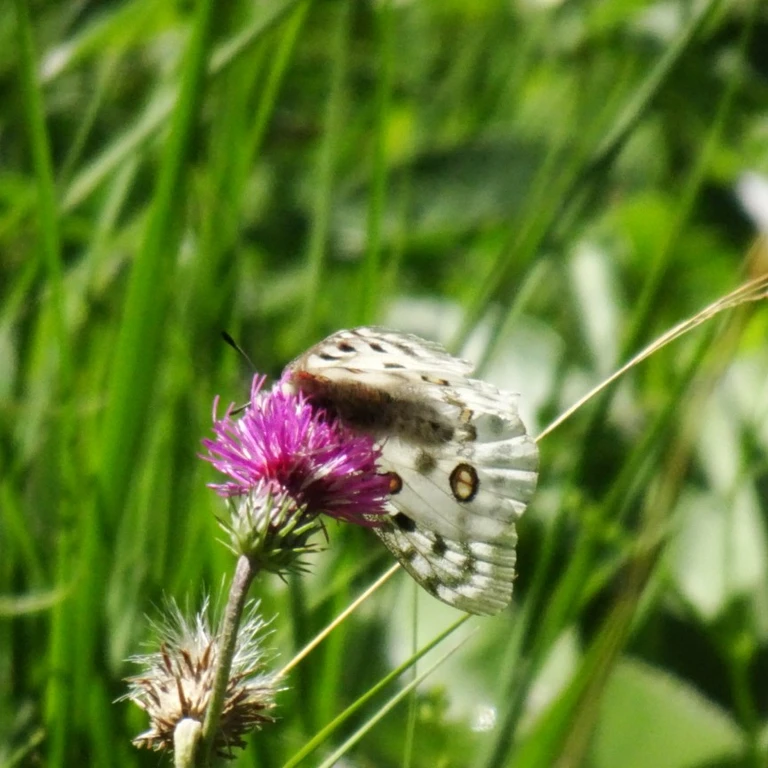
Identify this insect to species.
Parnassius apollo
